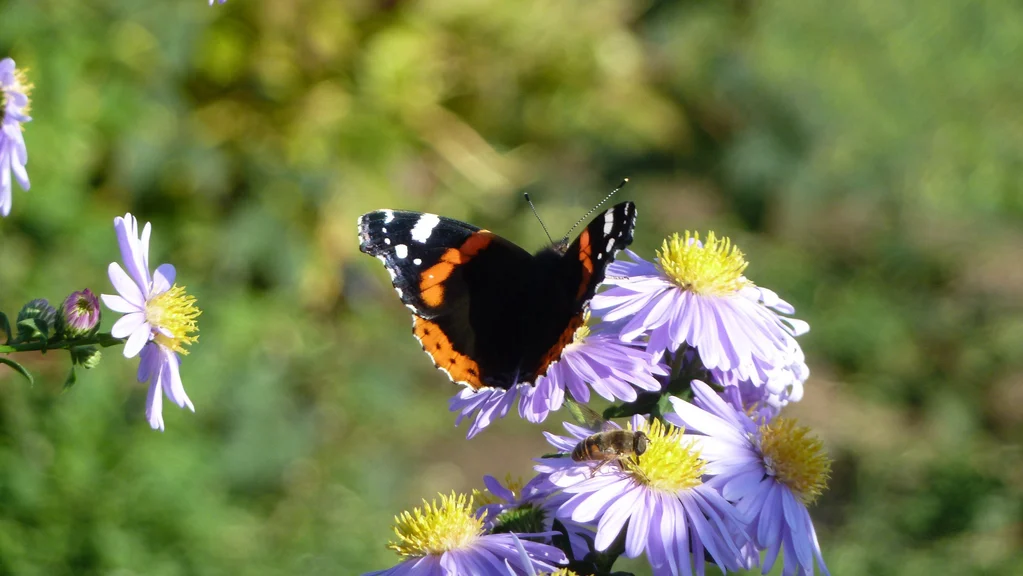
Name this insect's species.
Vanessa atalanta
